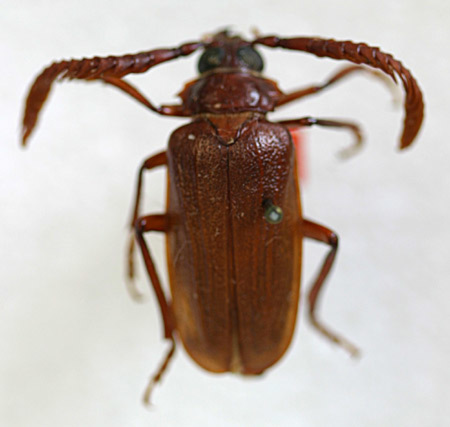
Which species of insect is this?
Prionus brunneus (also Prionus imbricornis)
